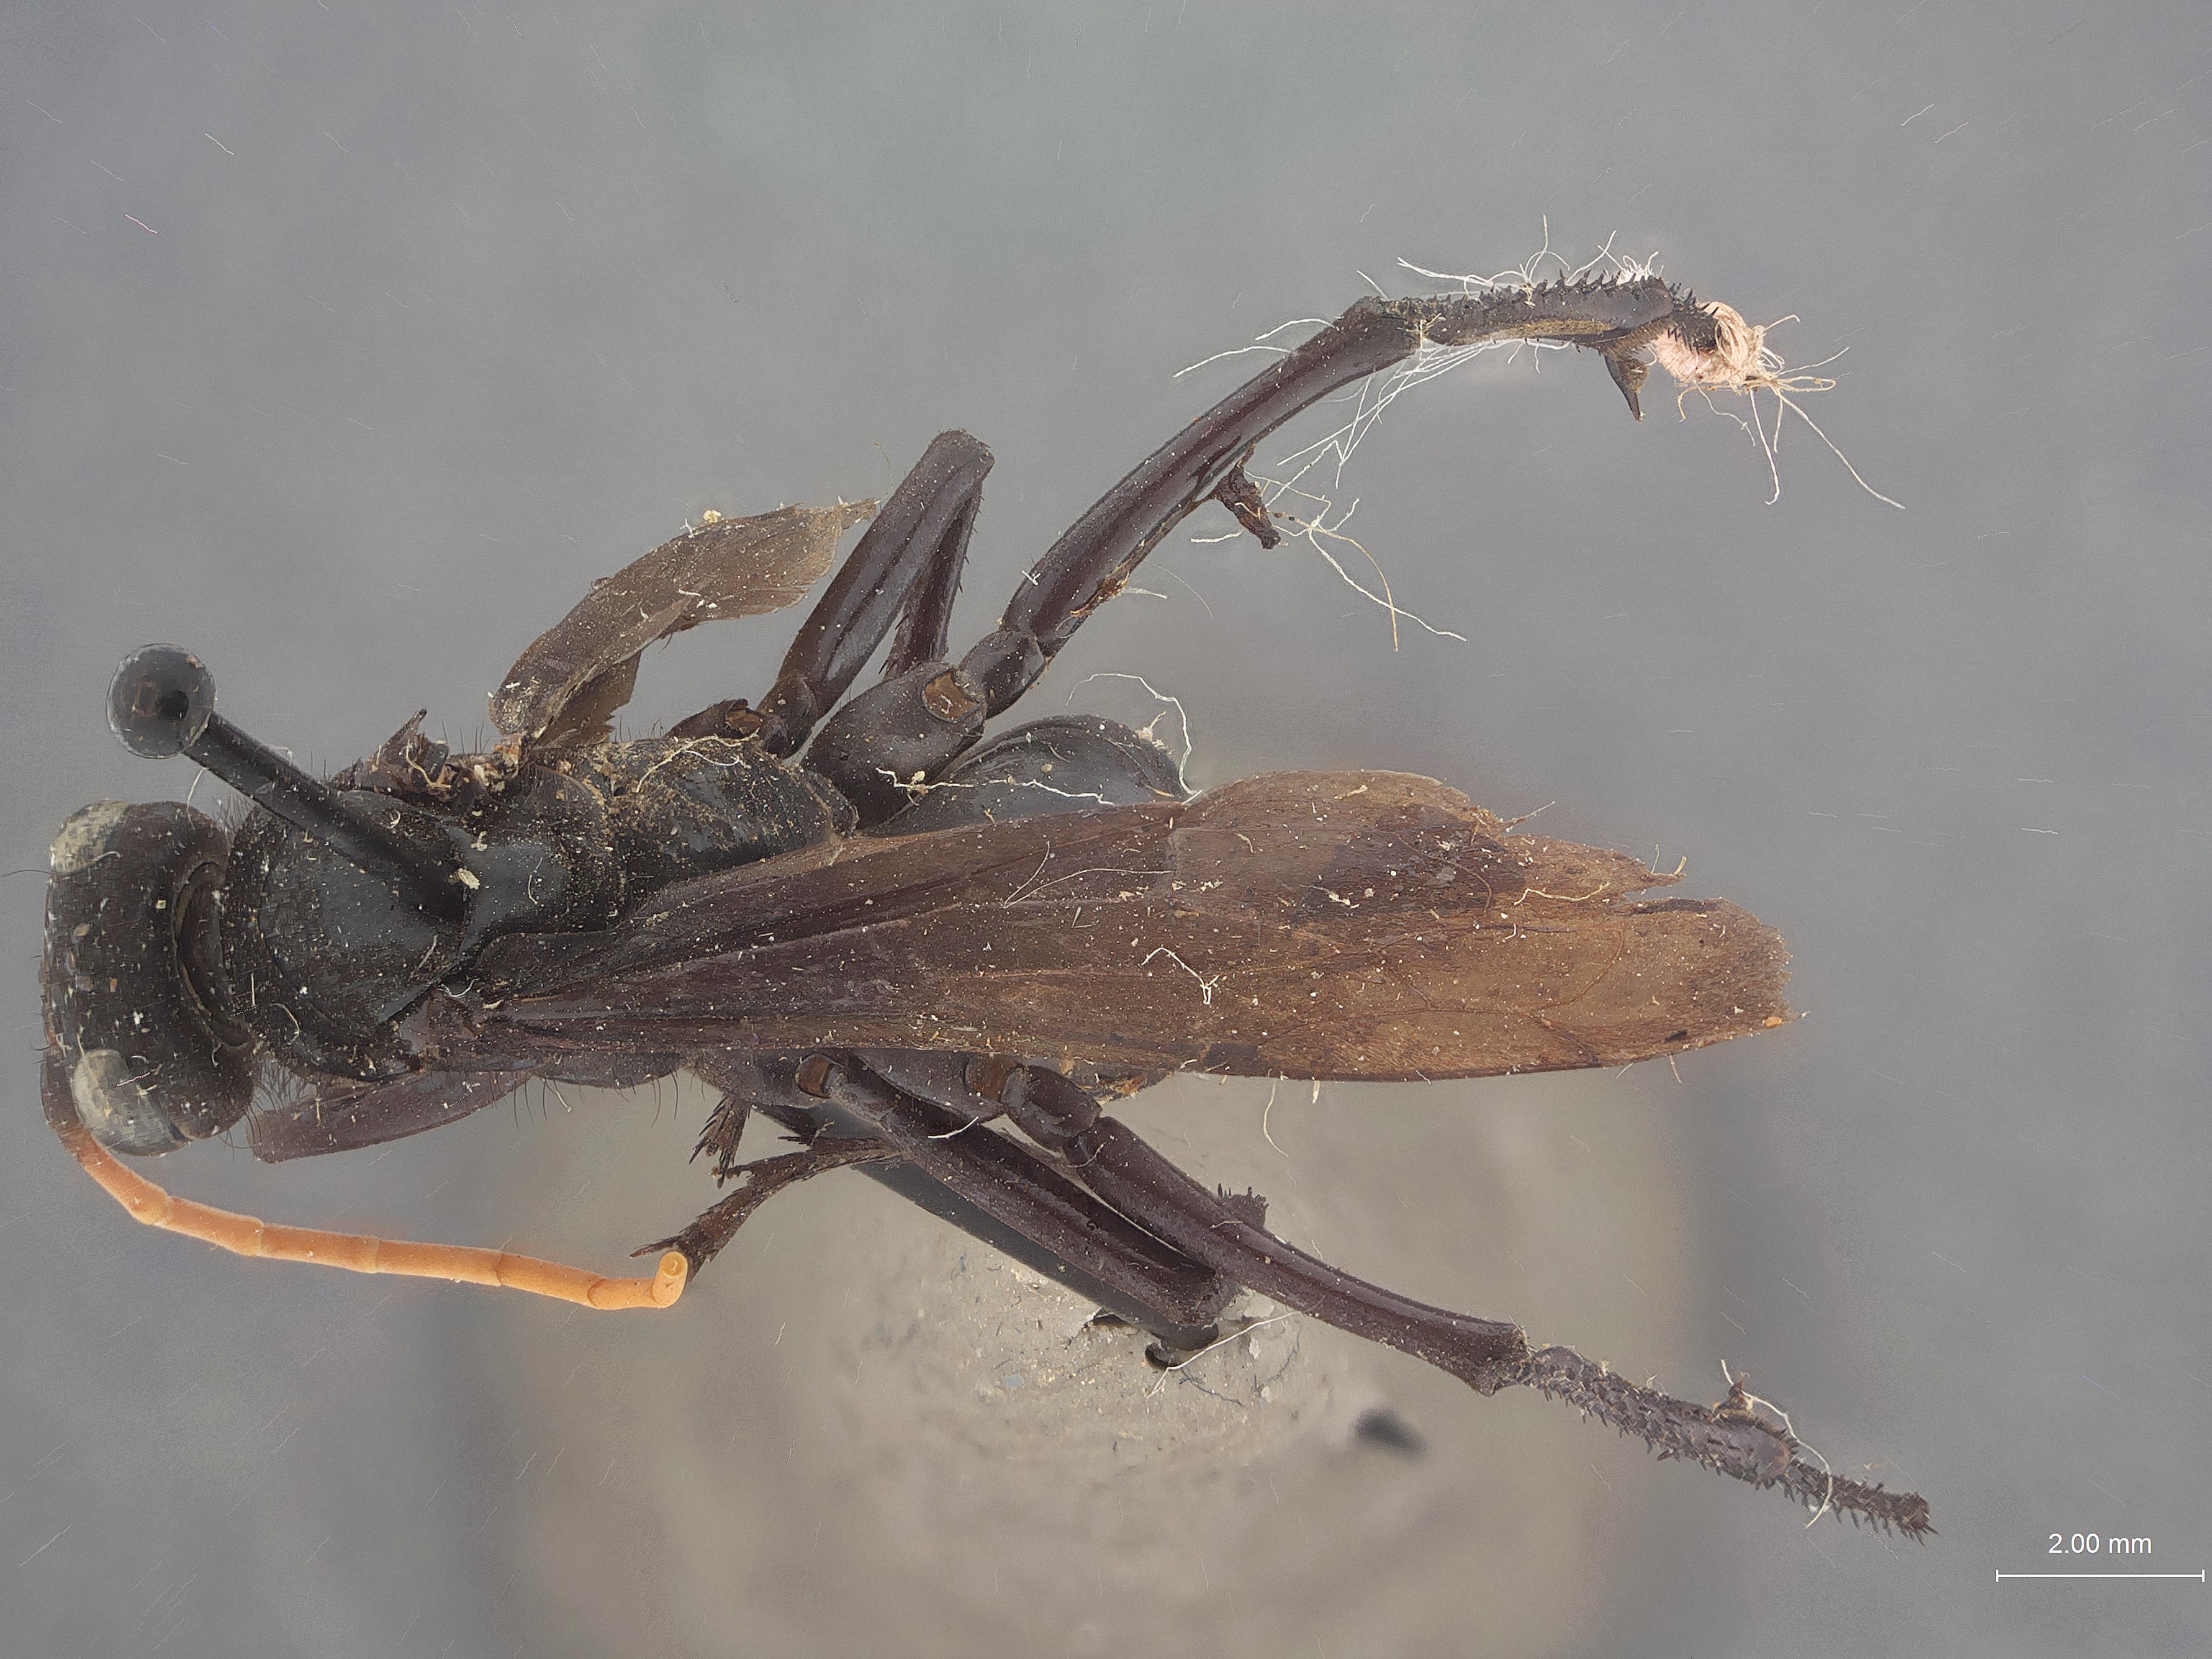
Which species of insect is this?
Cryptocheilus peruvianus
